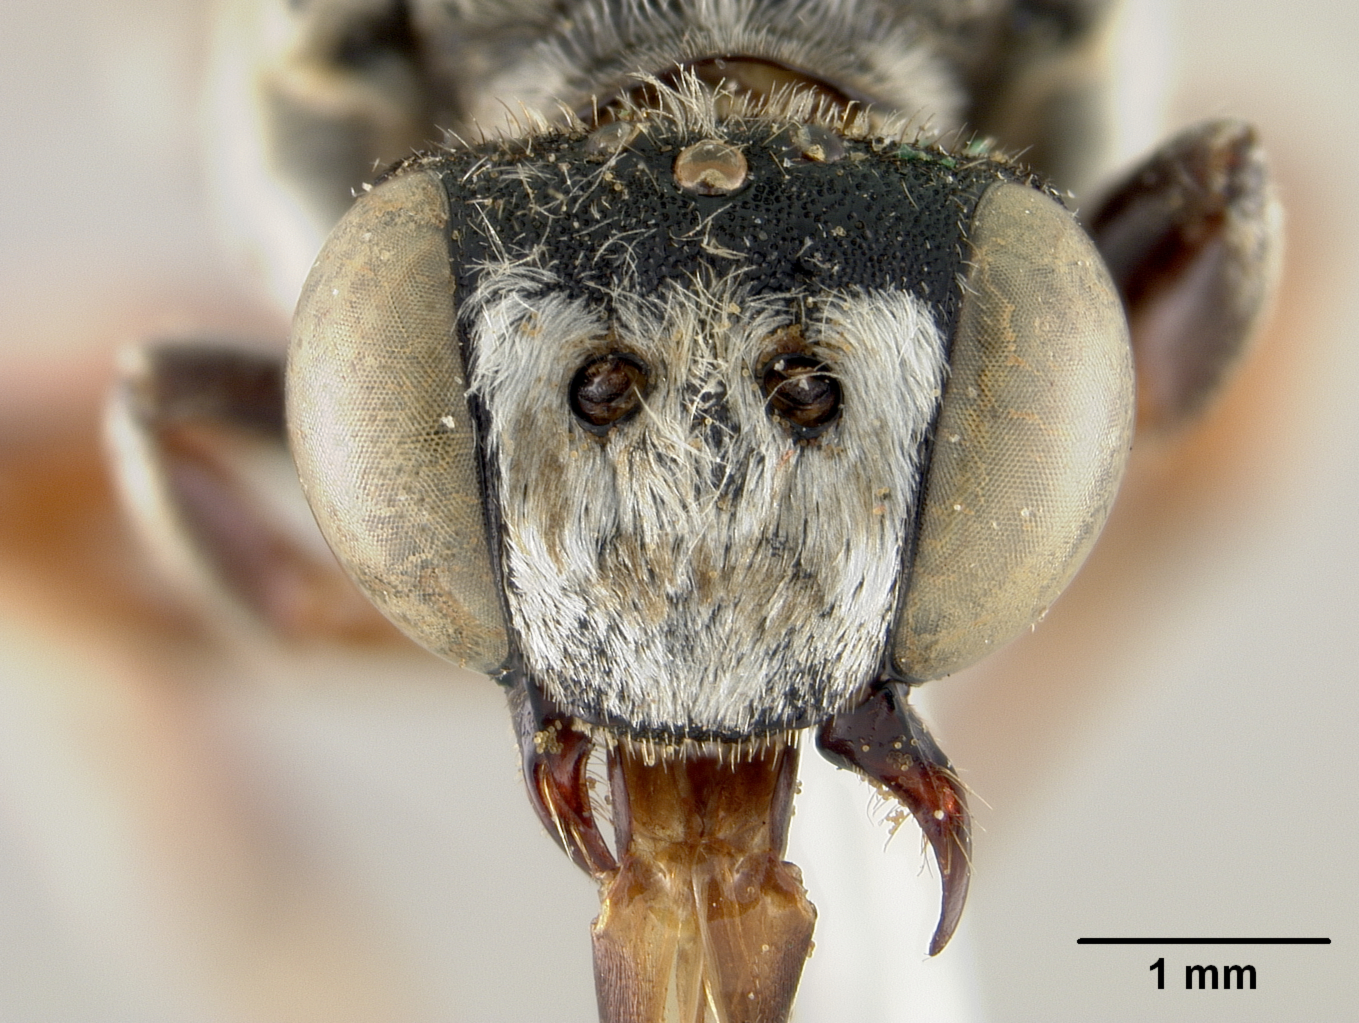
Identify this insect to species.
Triepeolus rohweri
